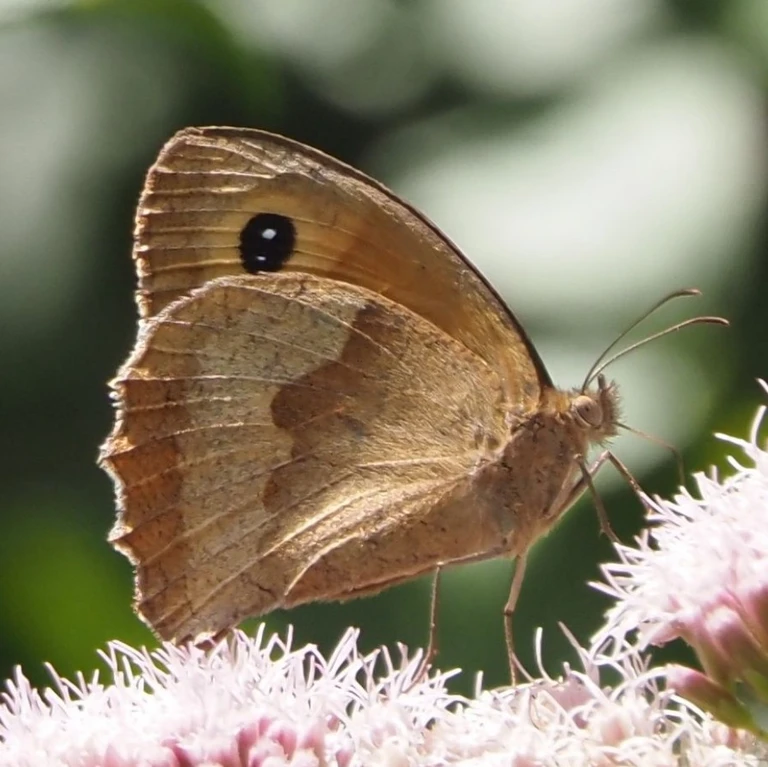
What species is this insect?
Maniola jurtina
